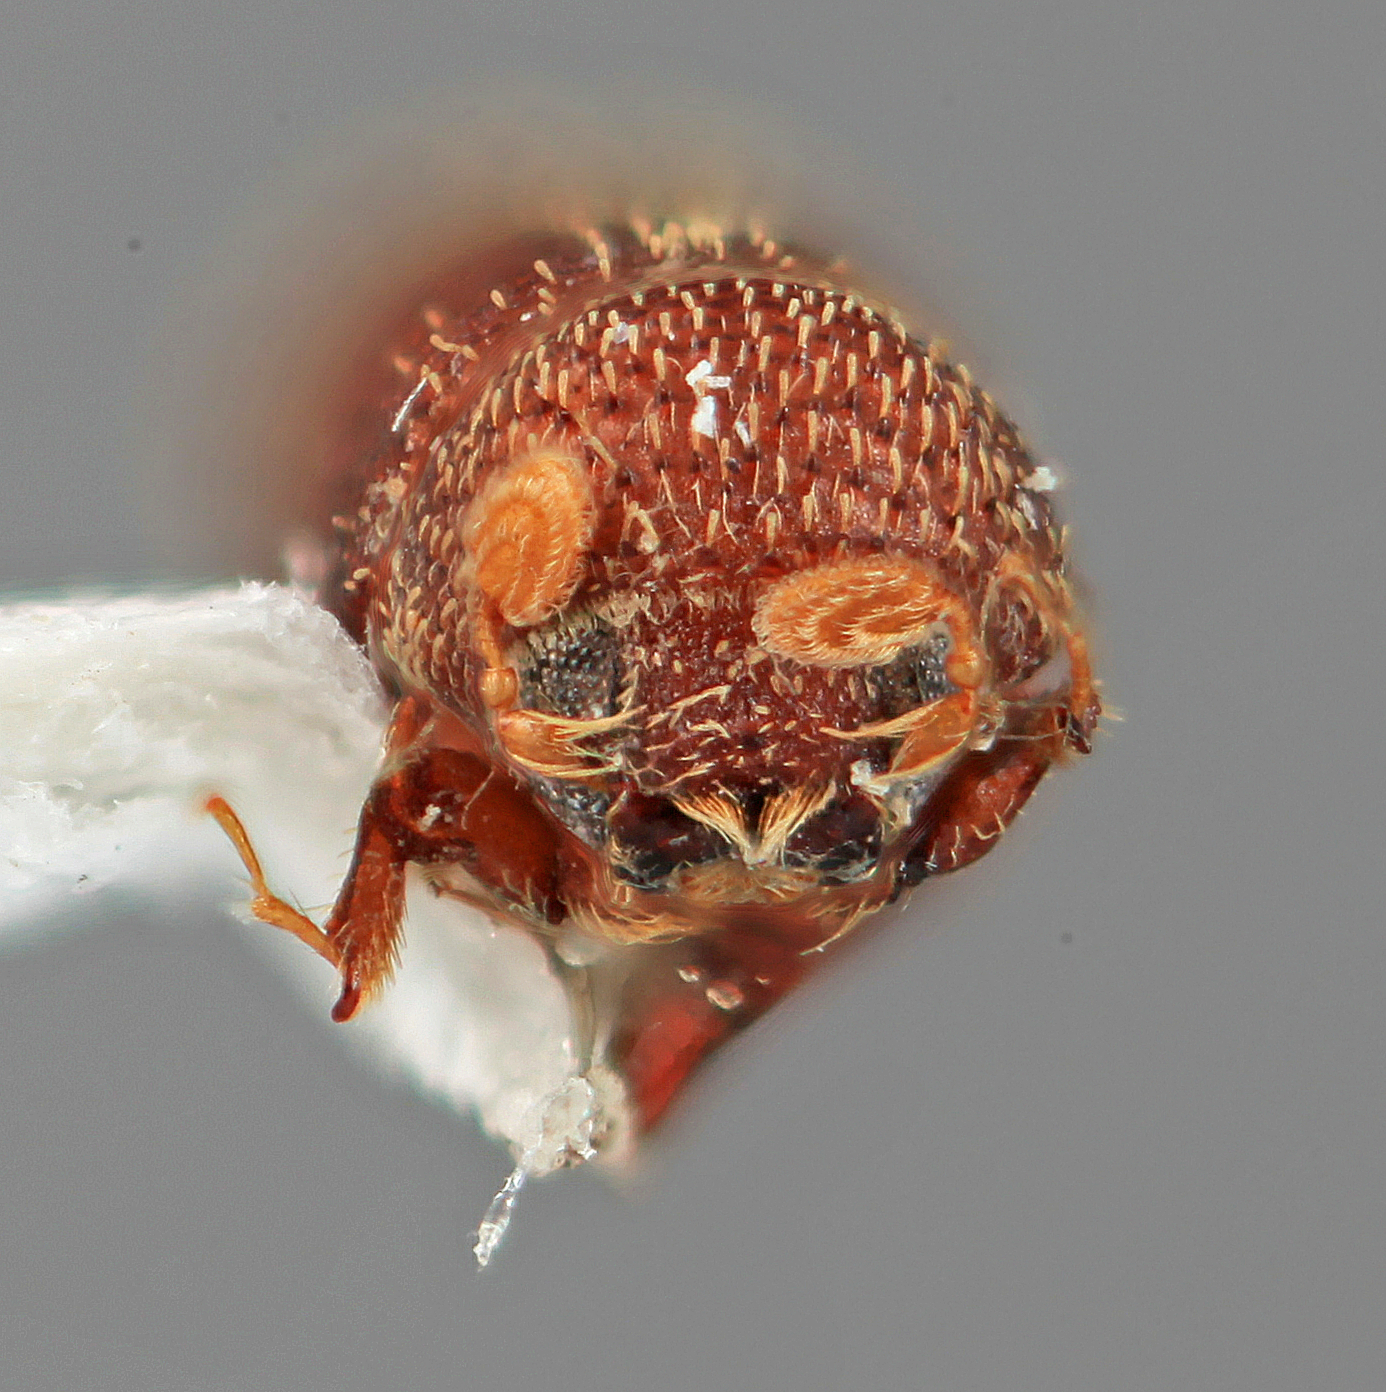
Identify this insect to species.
Micracis sentus
